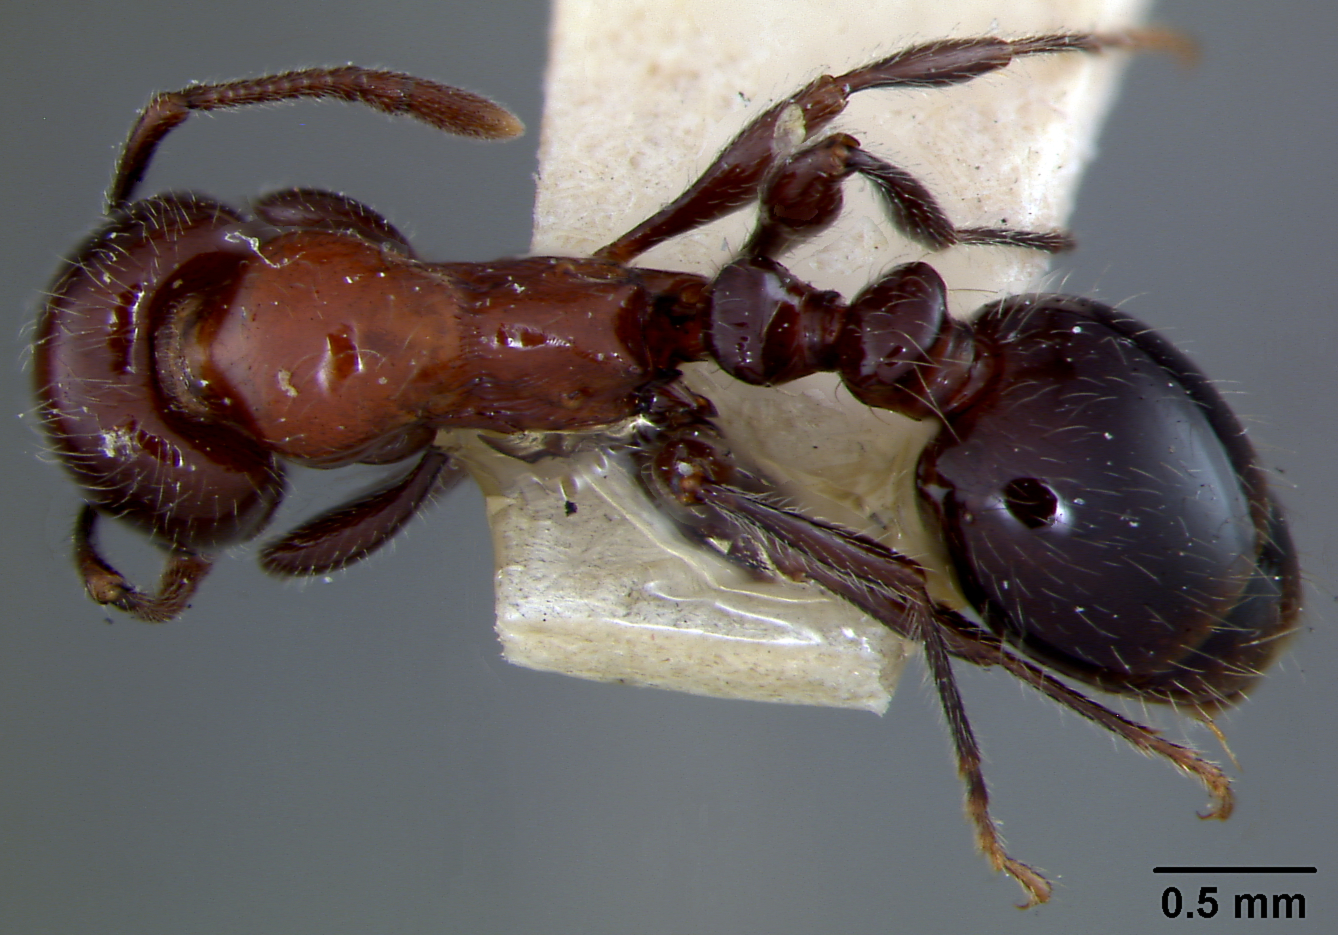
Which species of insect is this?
Monomorium sanguinolentum
